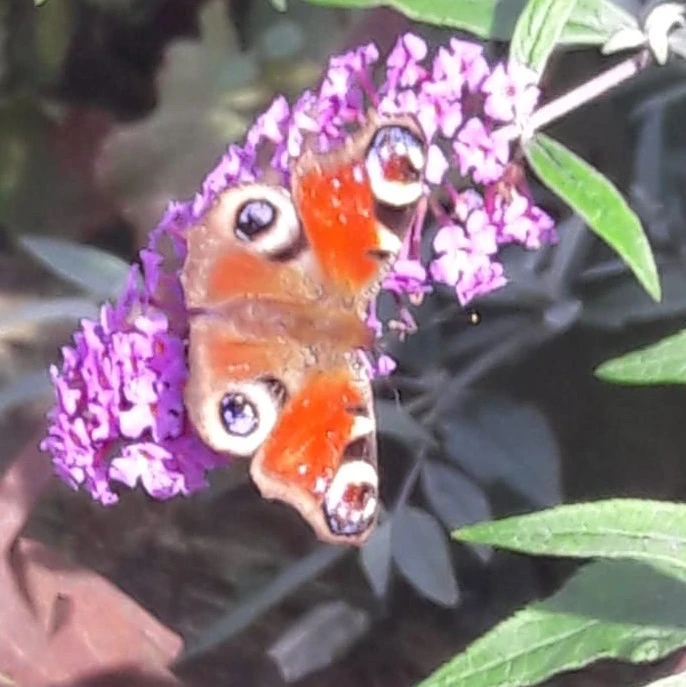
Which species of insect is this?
Aglais io
